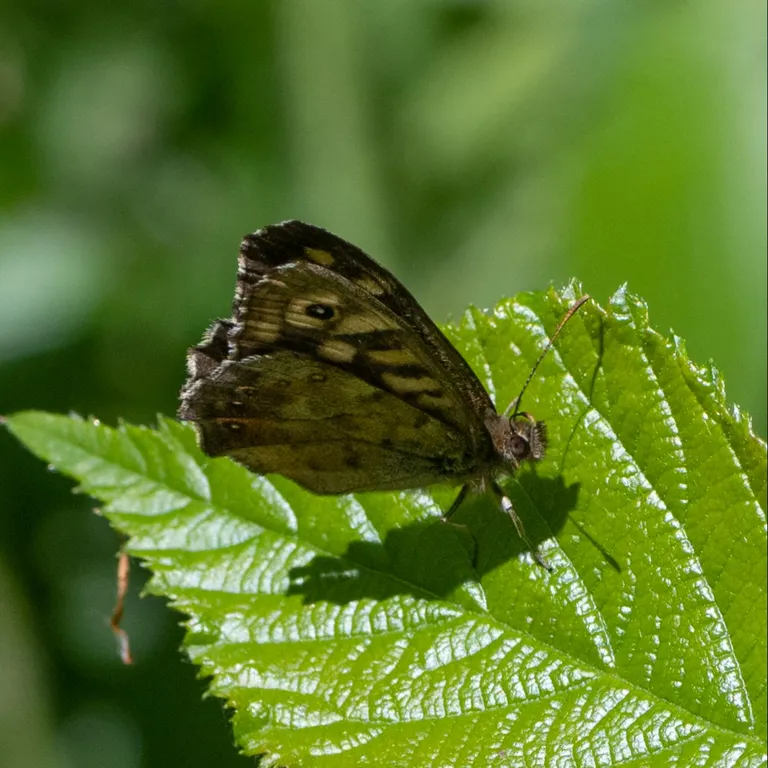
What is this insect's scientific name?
Pararge aegeria
